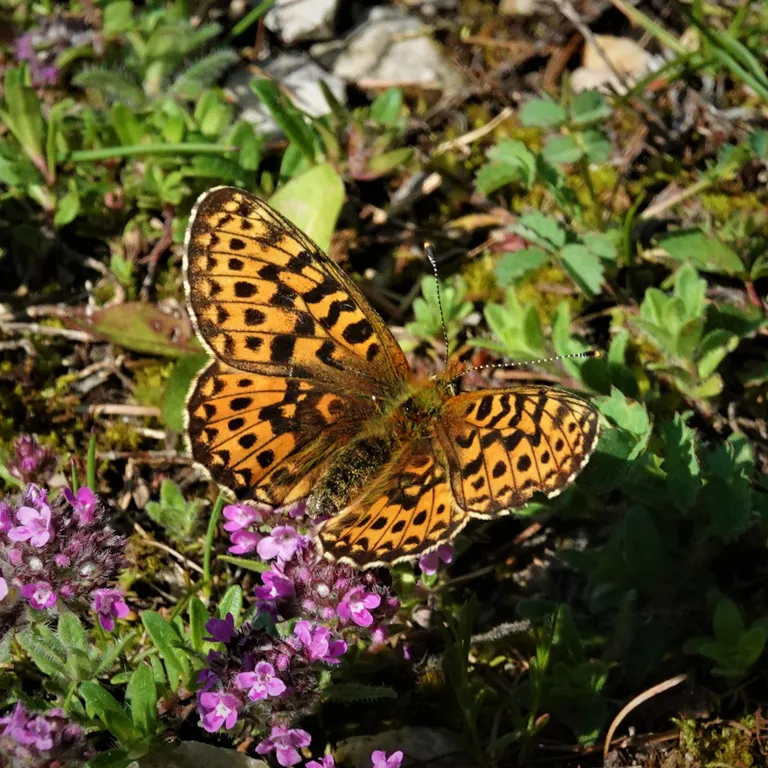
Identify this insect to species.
Boloria euphrosyne (also Clossiana euphrosyne)
